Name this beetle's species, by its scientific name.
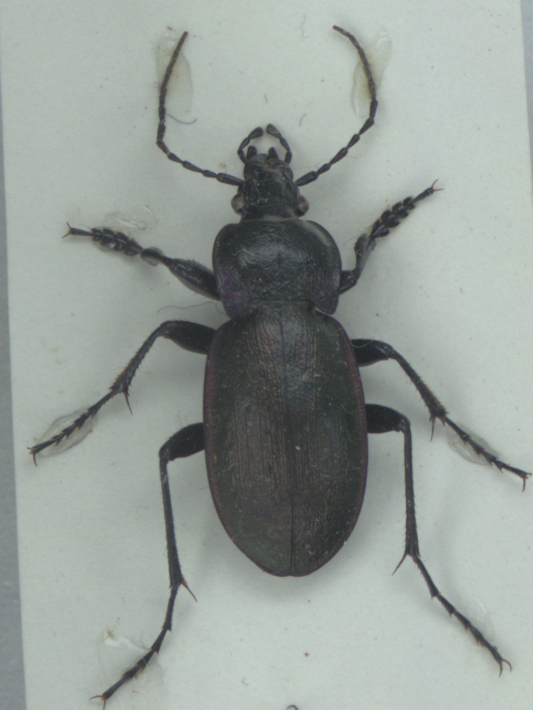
Carabus nemoralis
